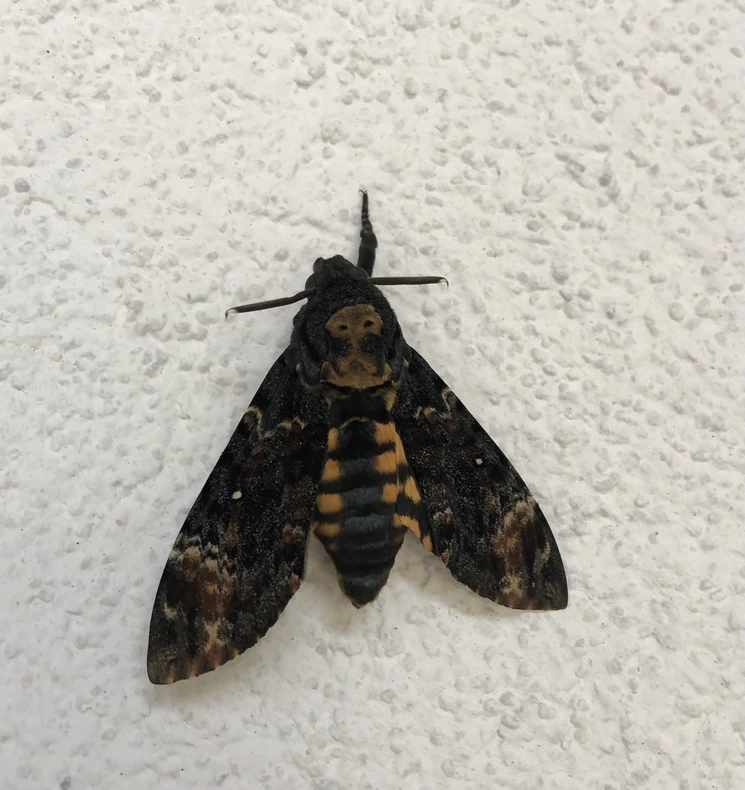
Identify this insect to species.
Acherontia atropos
